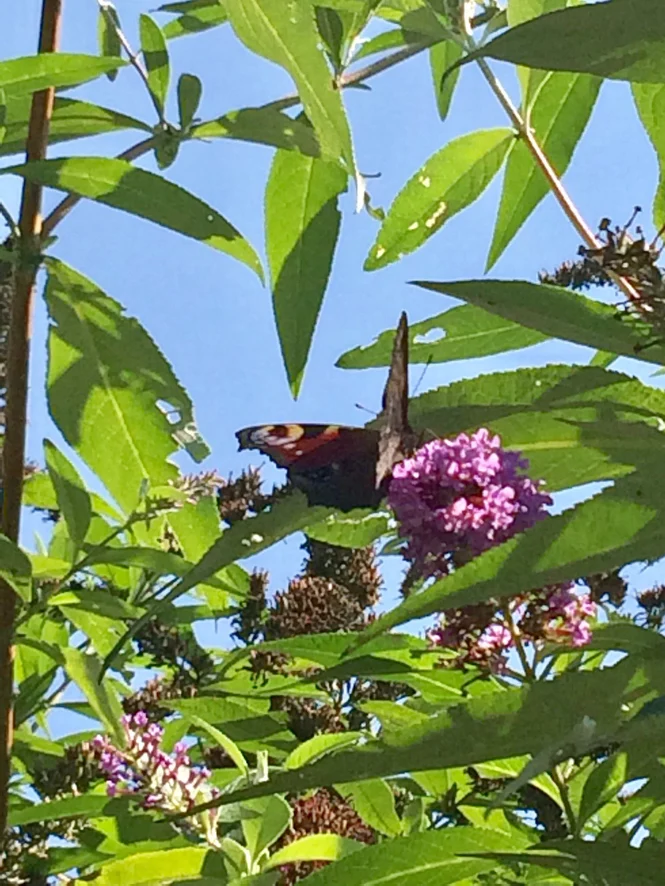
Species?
Aglais io
